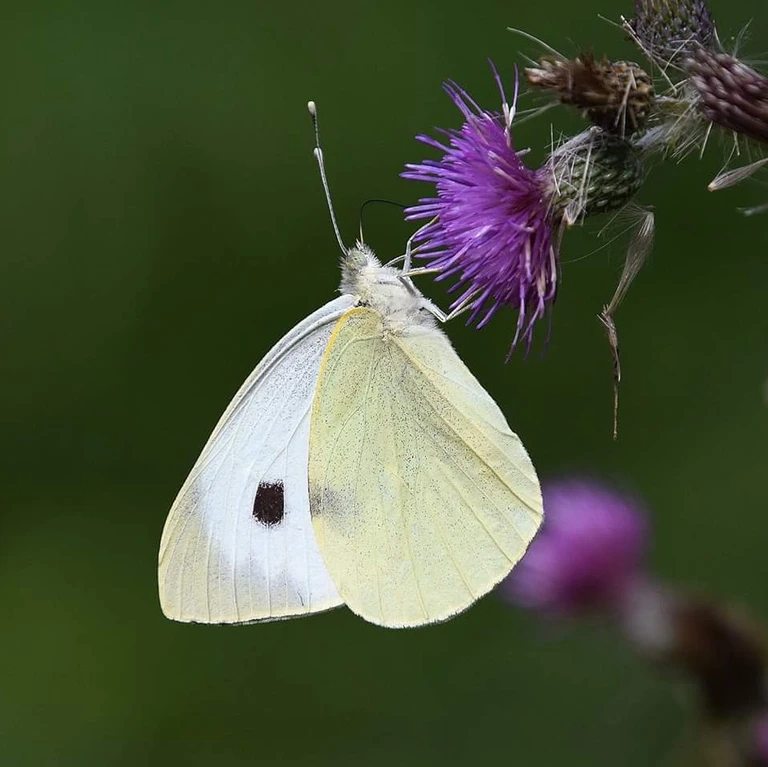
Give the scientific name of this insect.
Pieris brassicae
